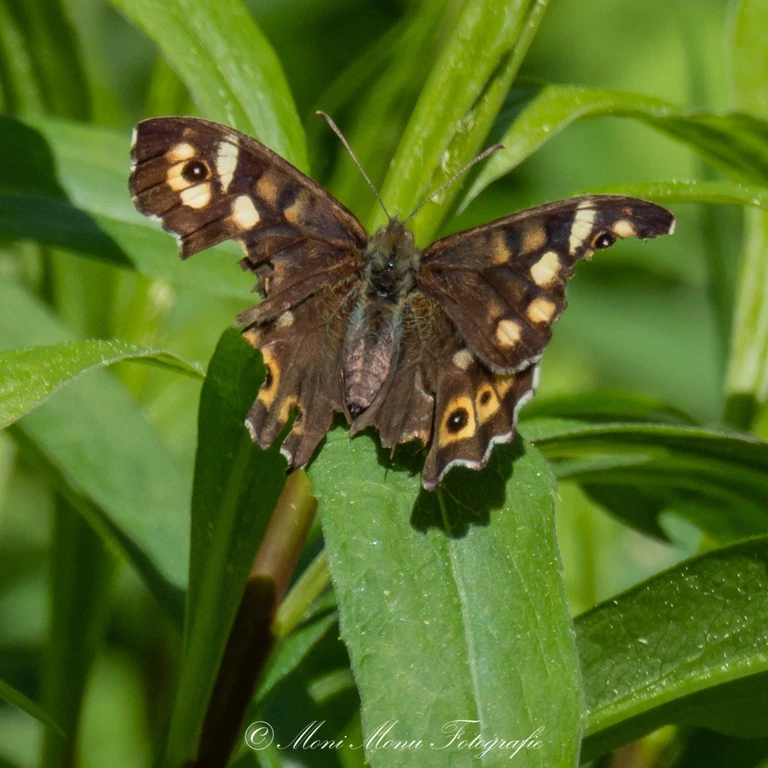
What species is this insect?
Pararge aegeria
